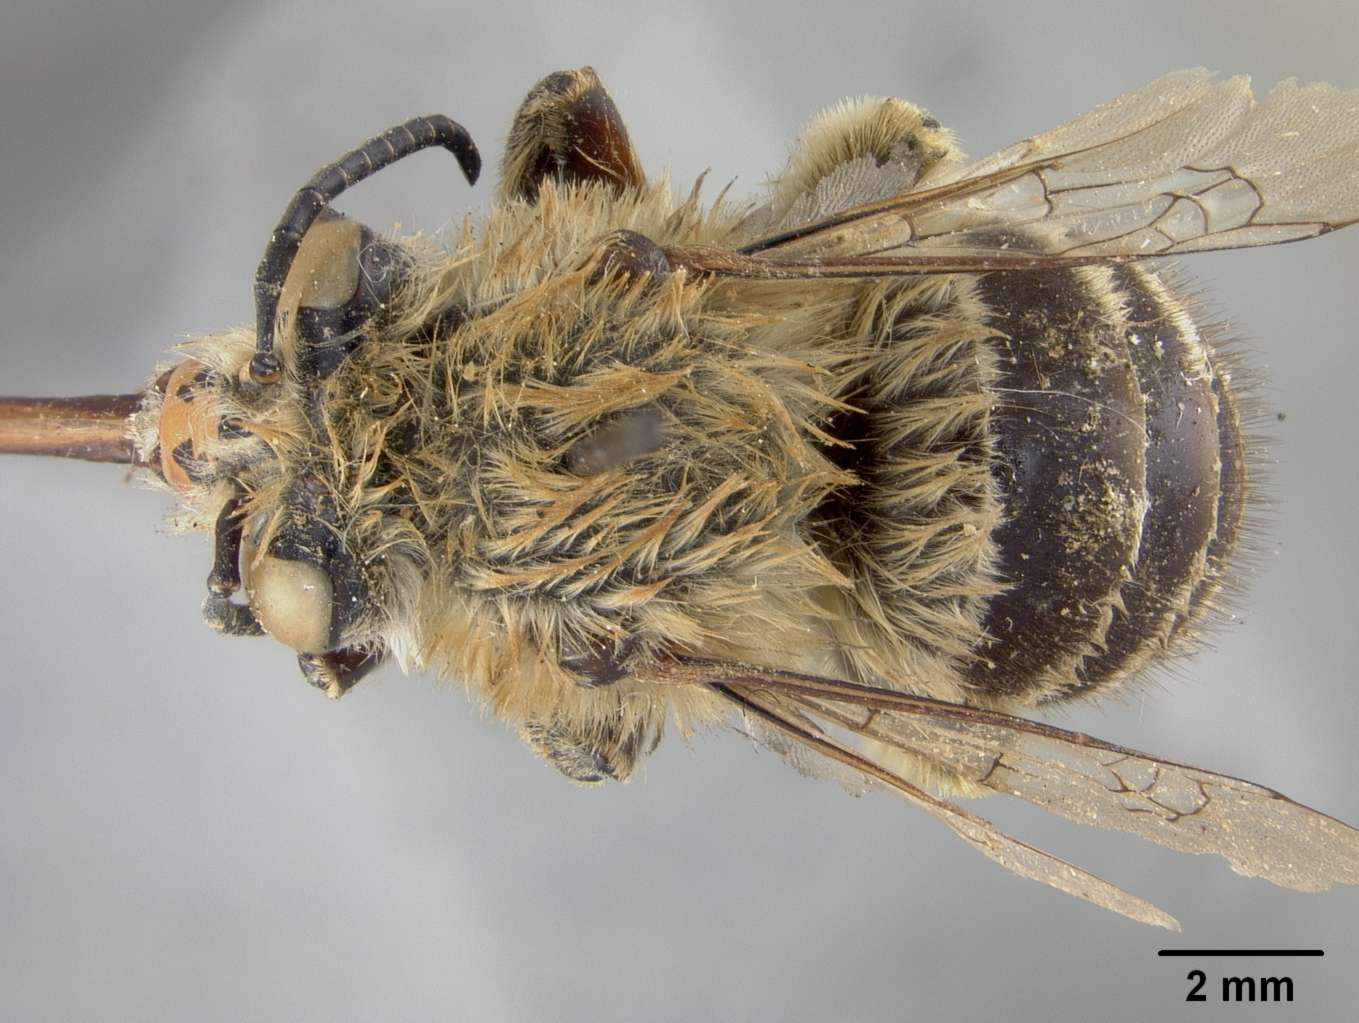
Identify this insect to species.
Habropoda pekinensis
